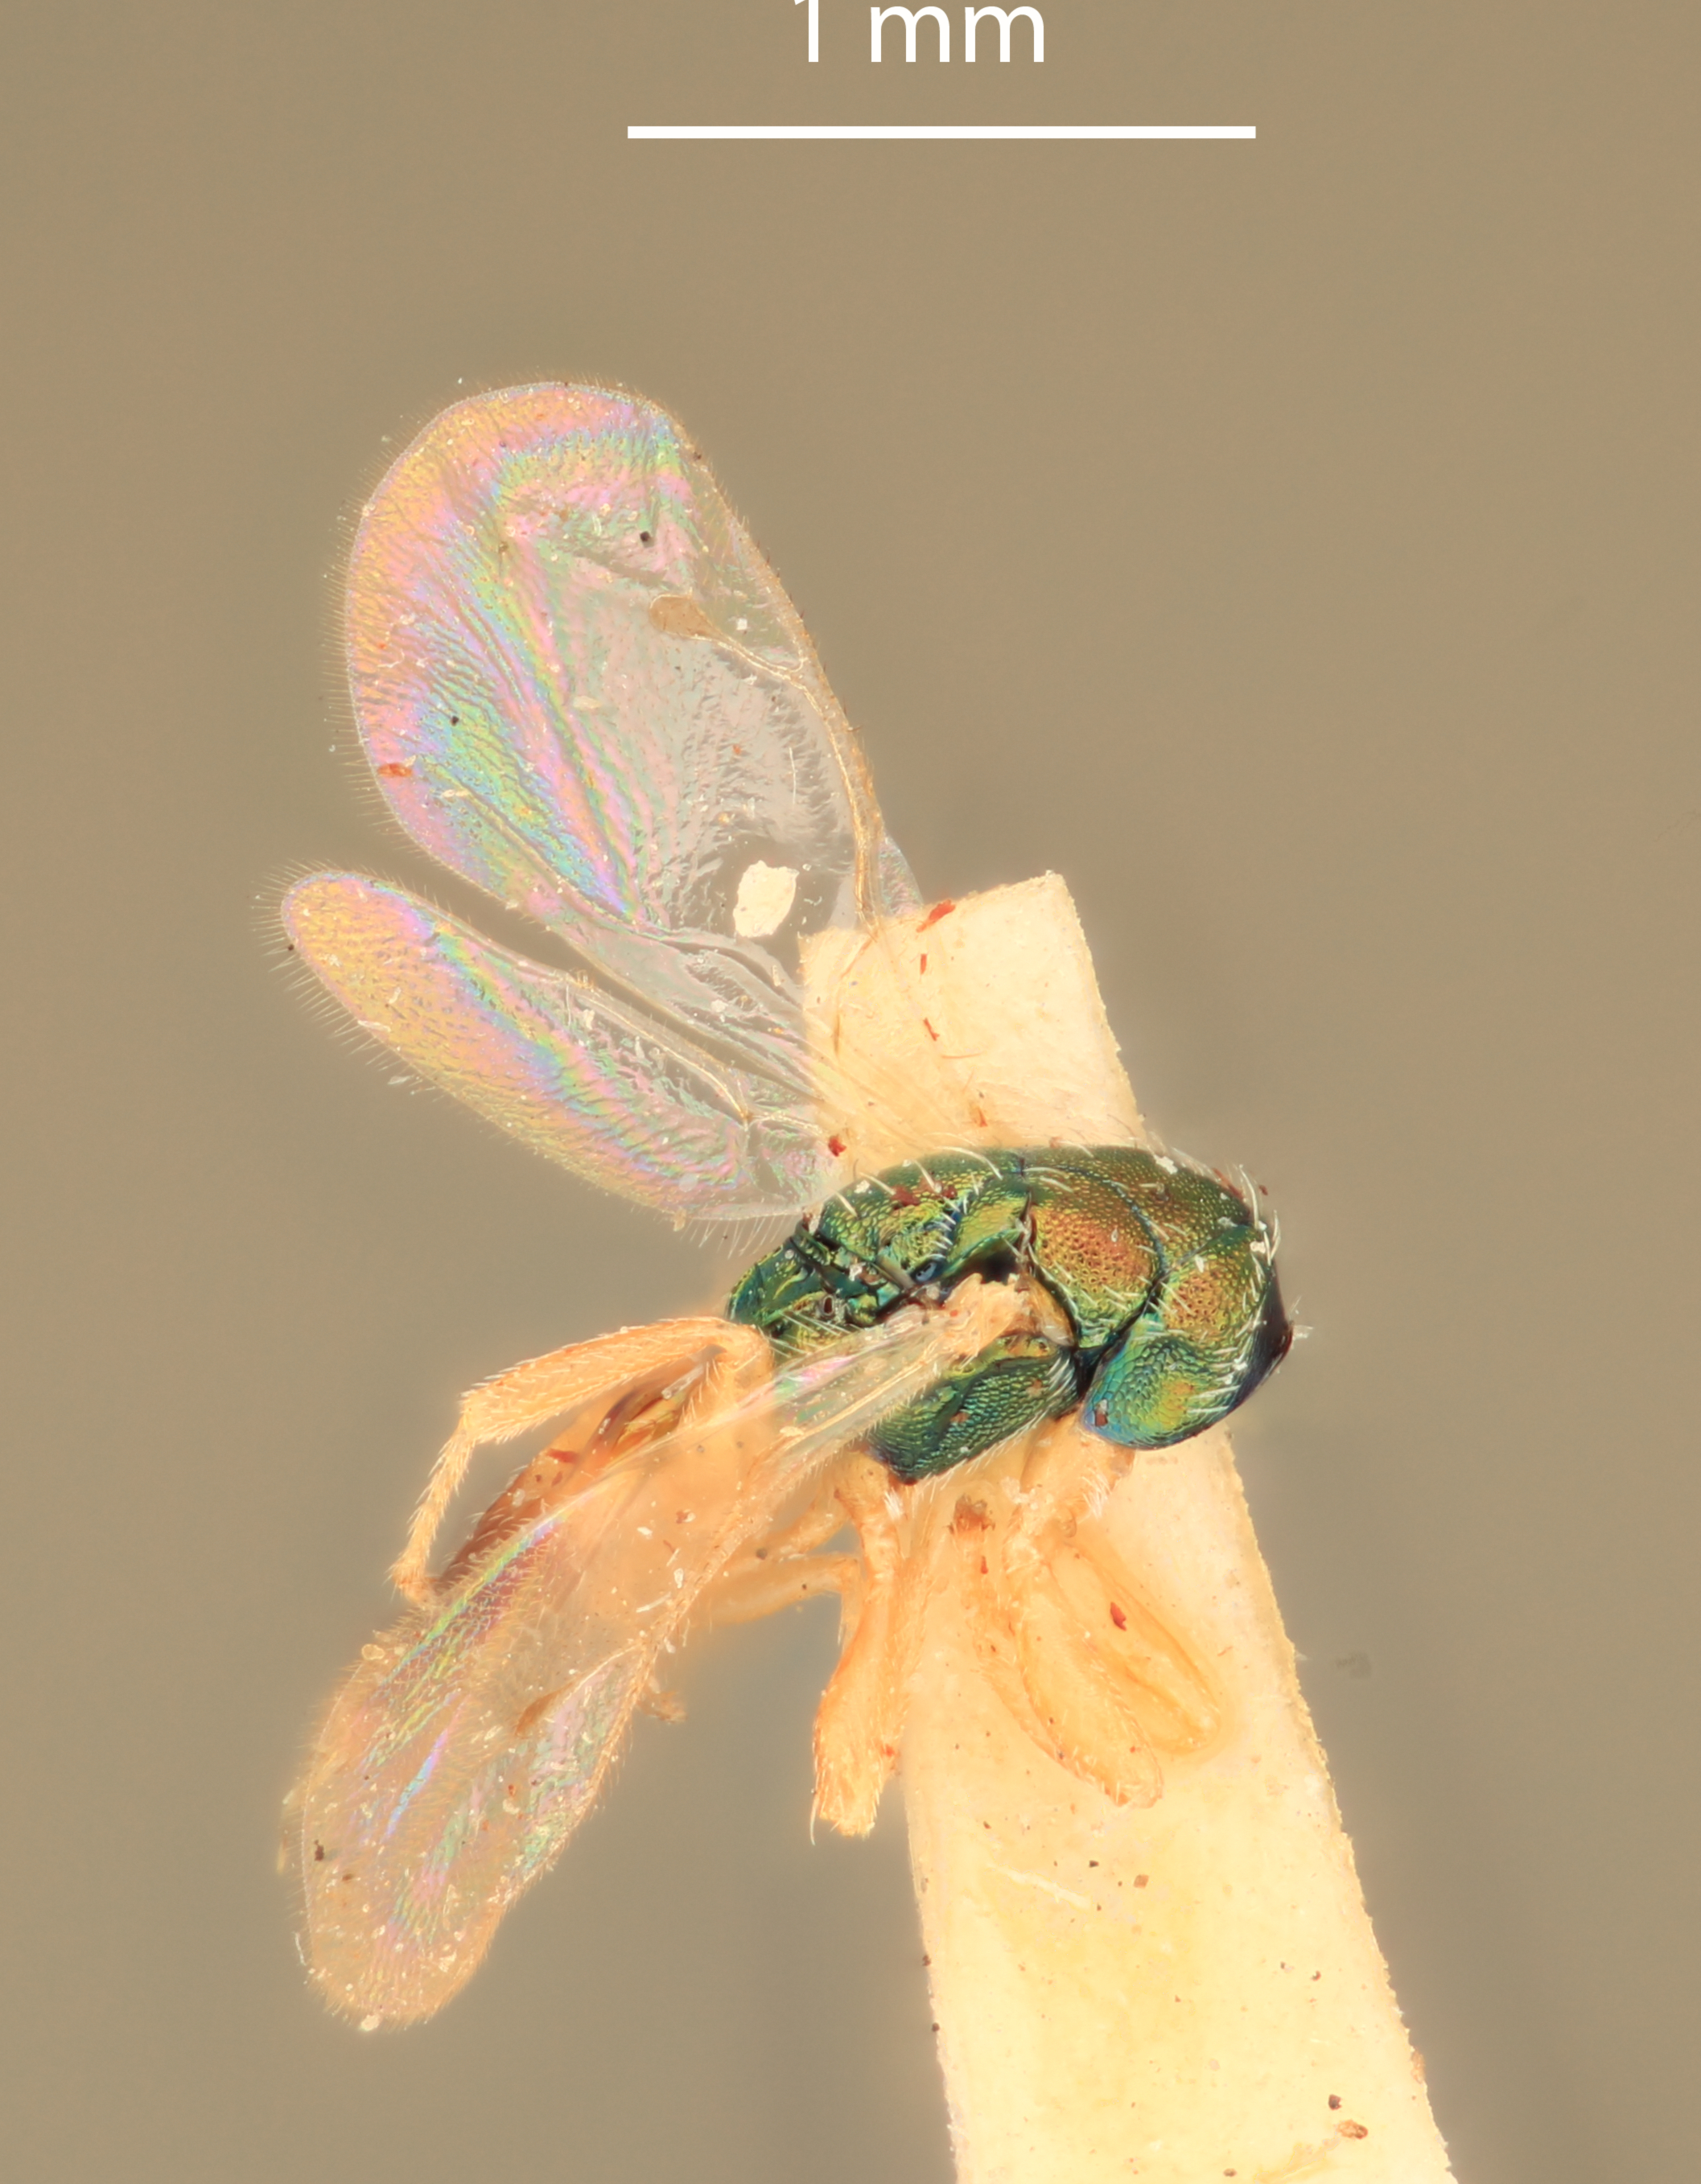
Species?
Terobia flora
